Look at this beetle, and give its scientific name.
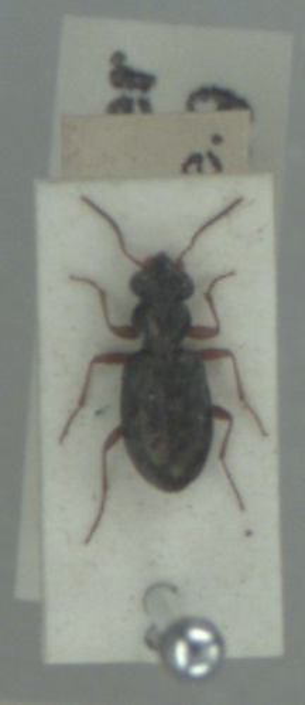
Asaphidion curtum
